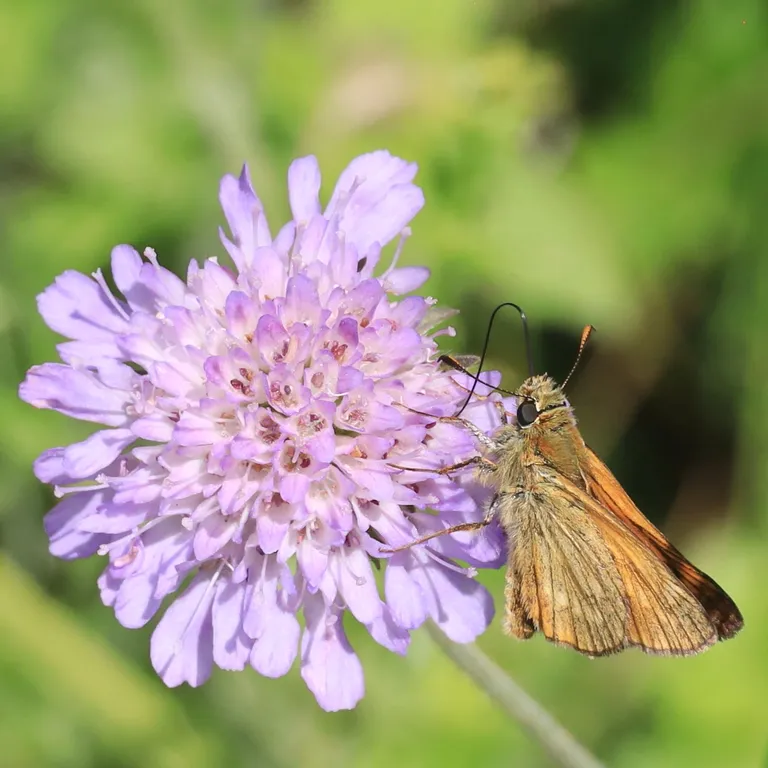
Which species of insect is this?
Ochlodes sylvanus (also Ochlodes venata)
